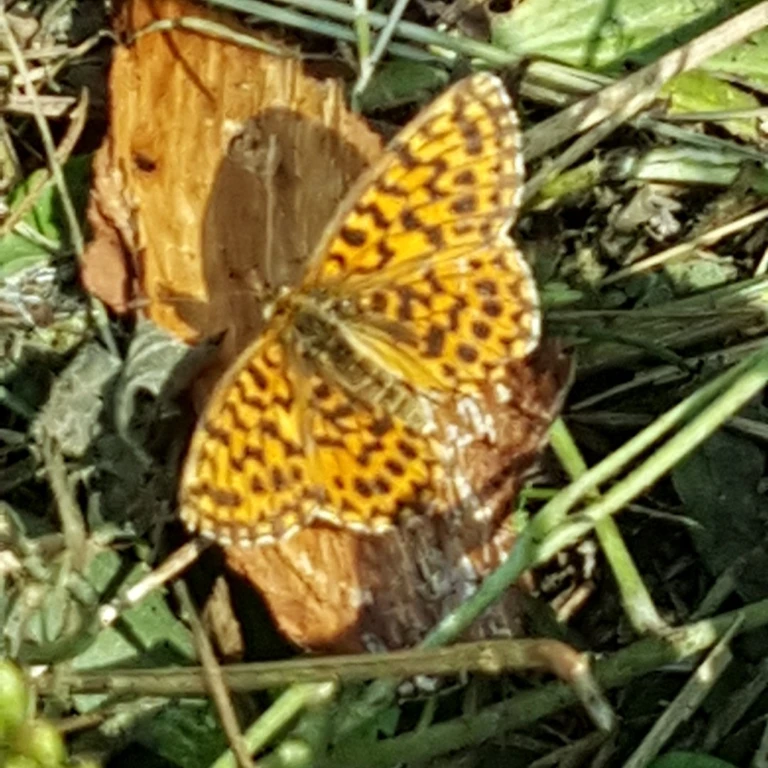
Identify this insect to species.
Boloria dia
